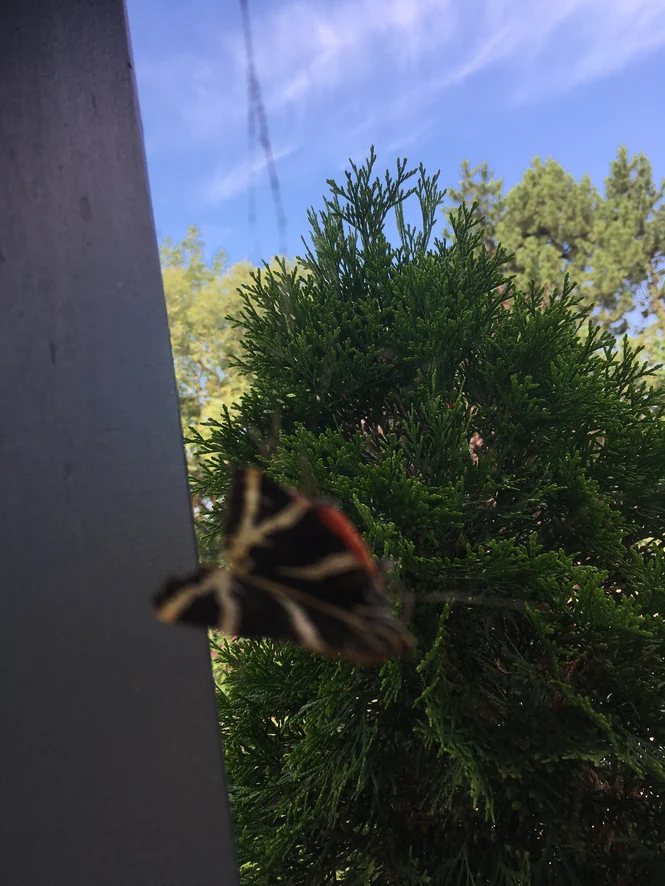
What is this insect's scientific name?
Euplagia quadripunctaria
